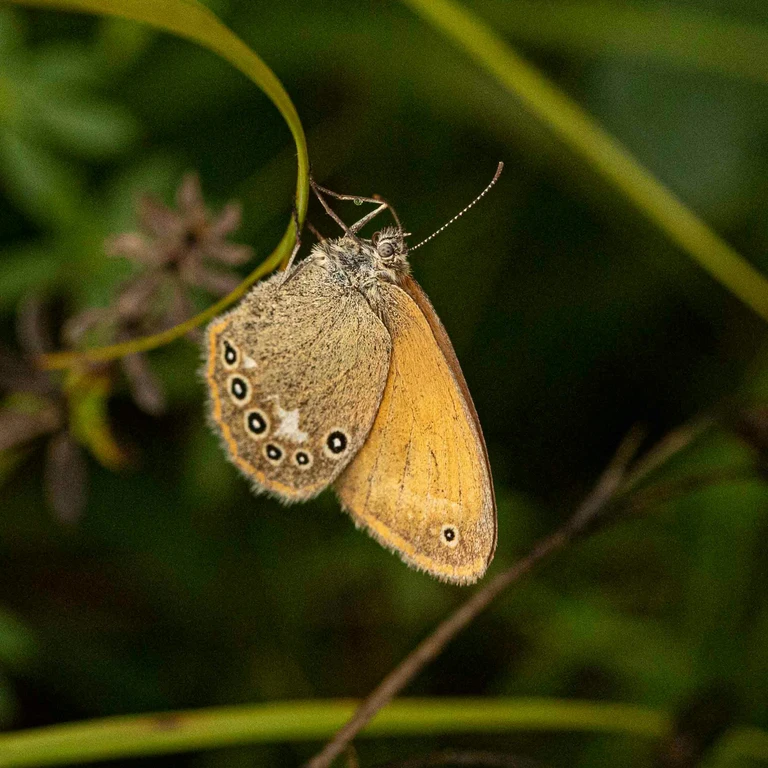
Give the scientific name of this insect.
Coenonympha glycerion (also Coenonympha iphis)
